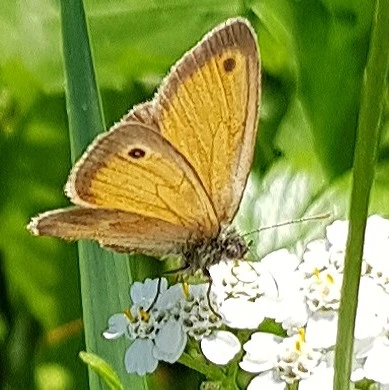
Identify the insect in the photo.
Coenonympha pamphilus
